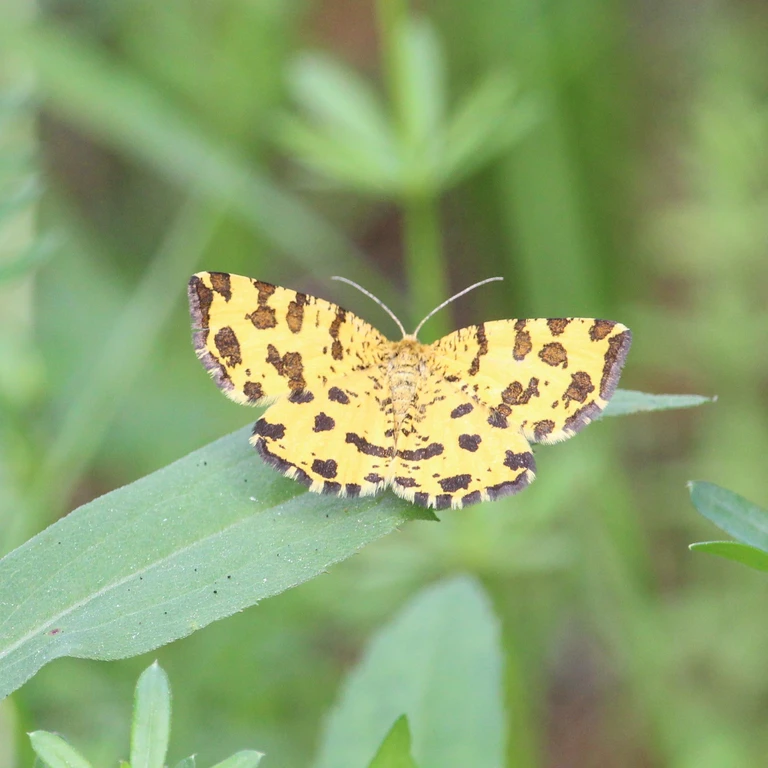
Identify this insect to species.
Pseudopanthera macularia
